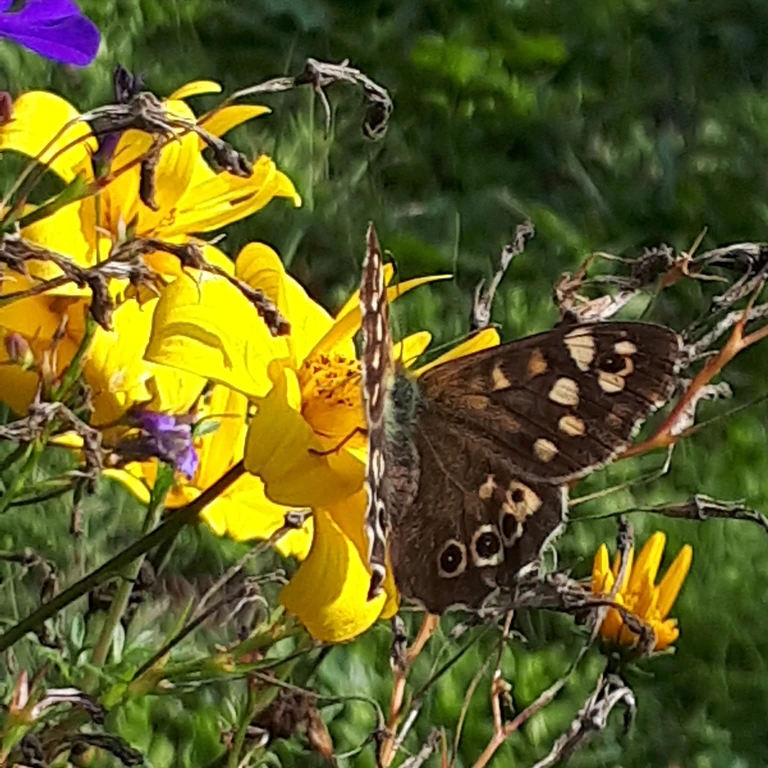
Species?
Pararge aegeria
